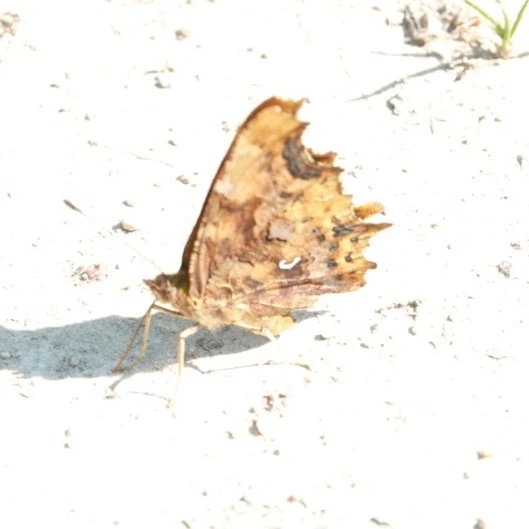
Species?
Polygonia c-album
